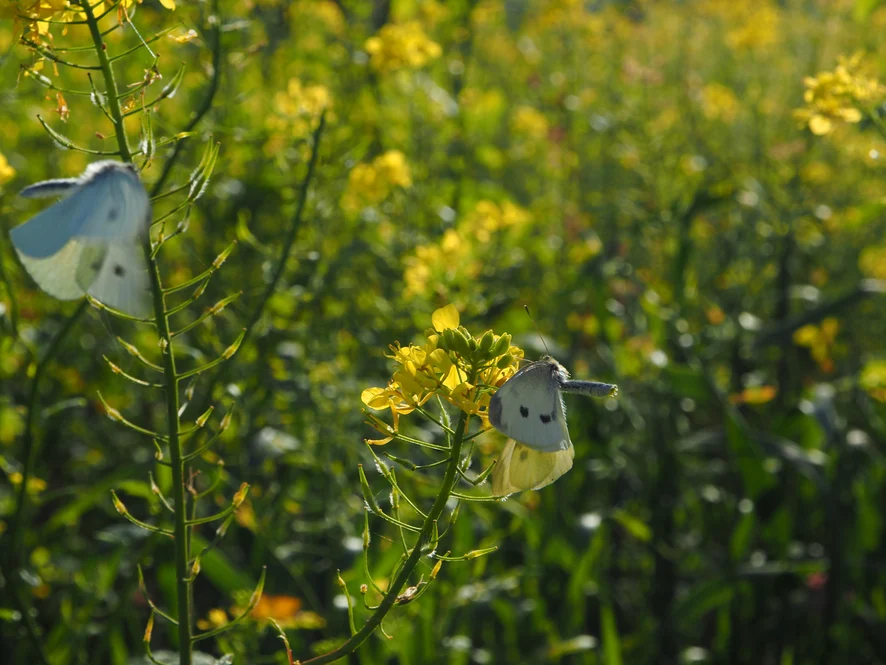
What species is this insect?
Pieris rapae
